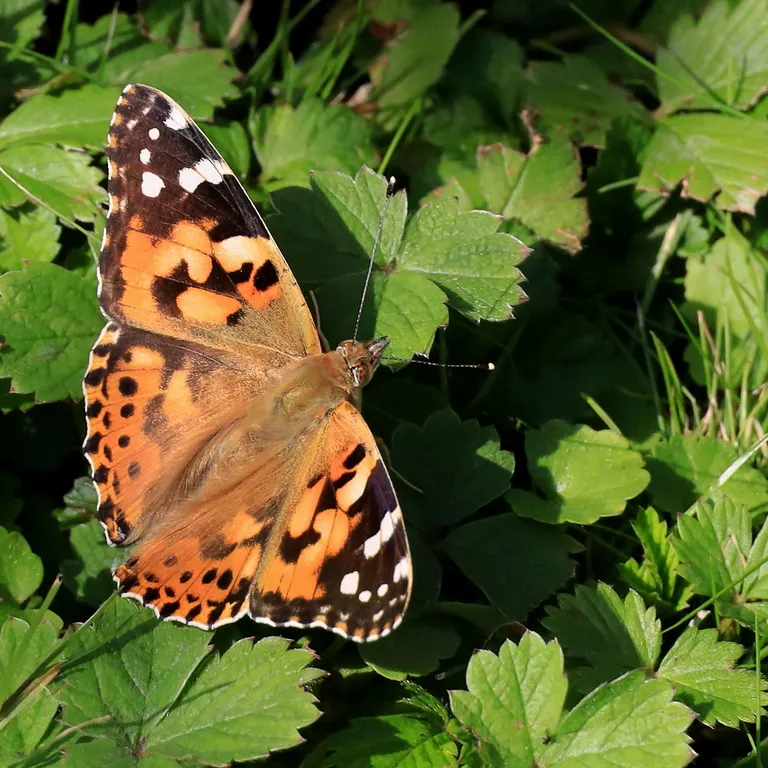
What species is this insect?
Vanessa cardui
